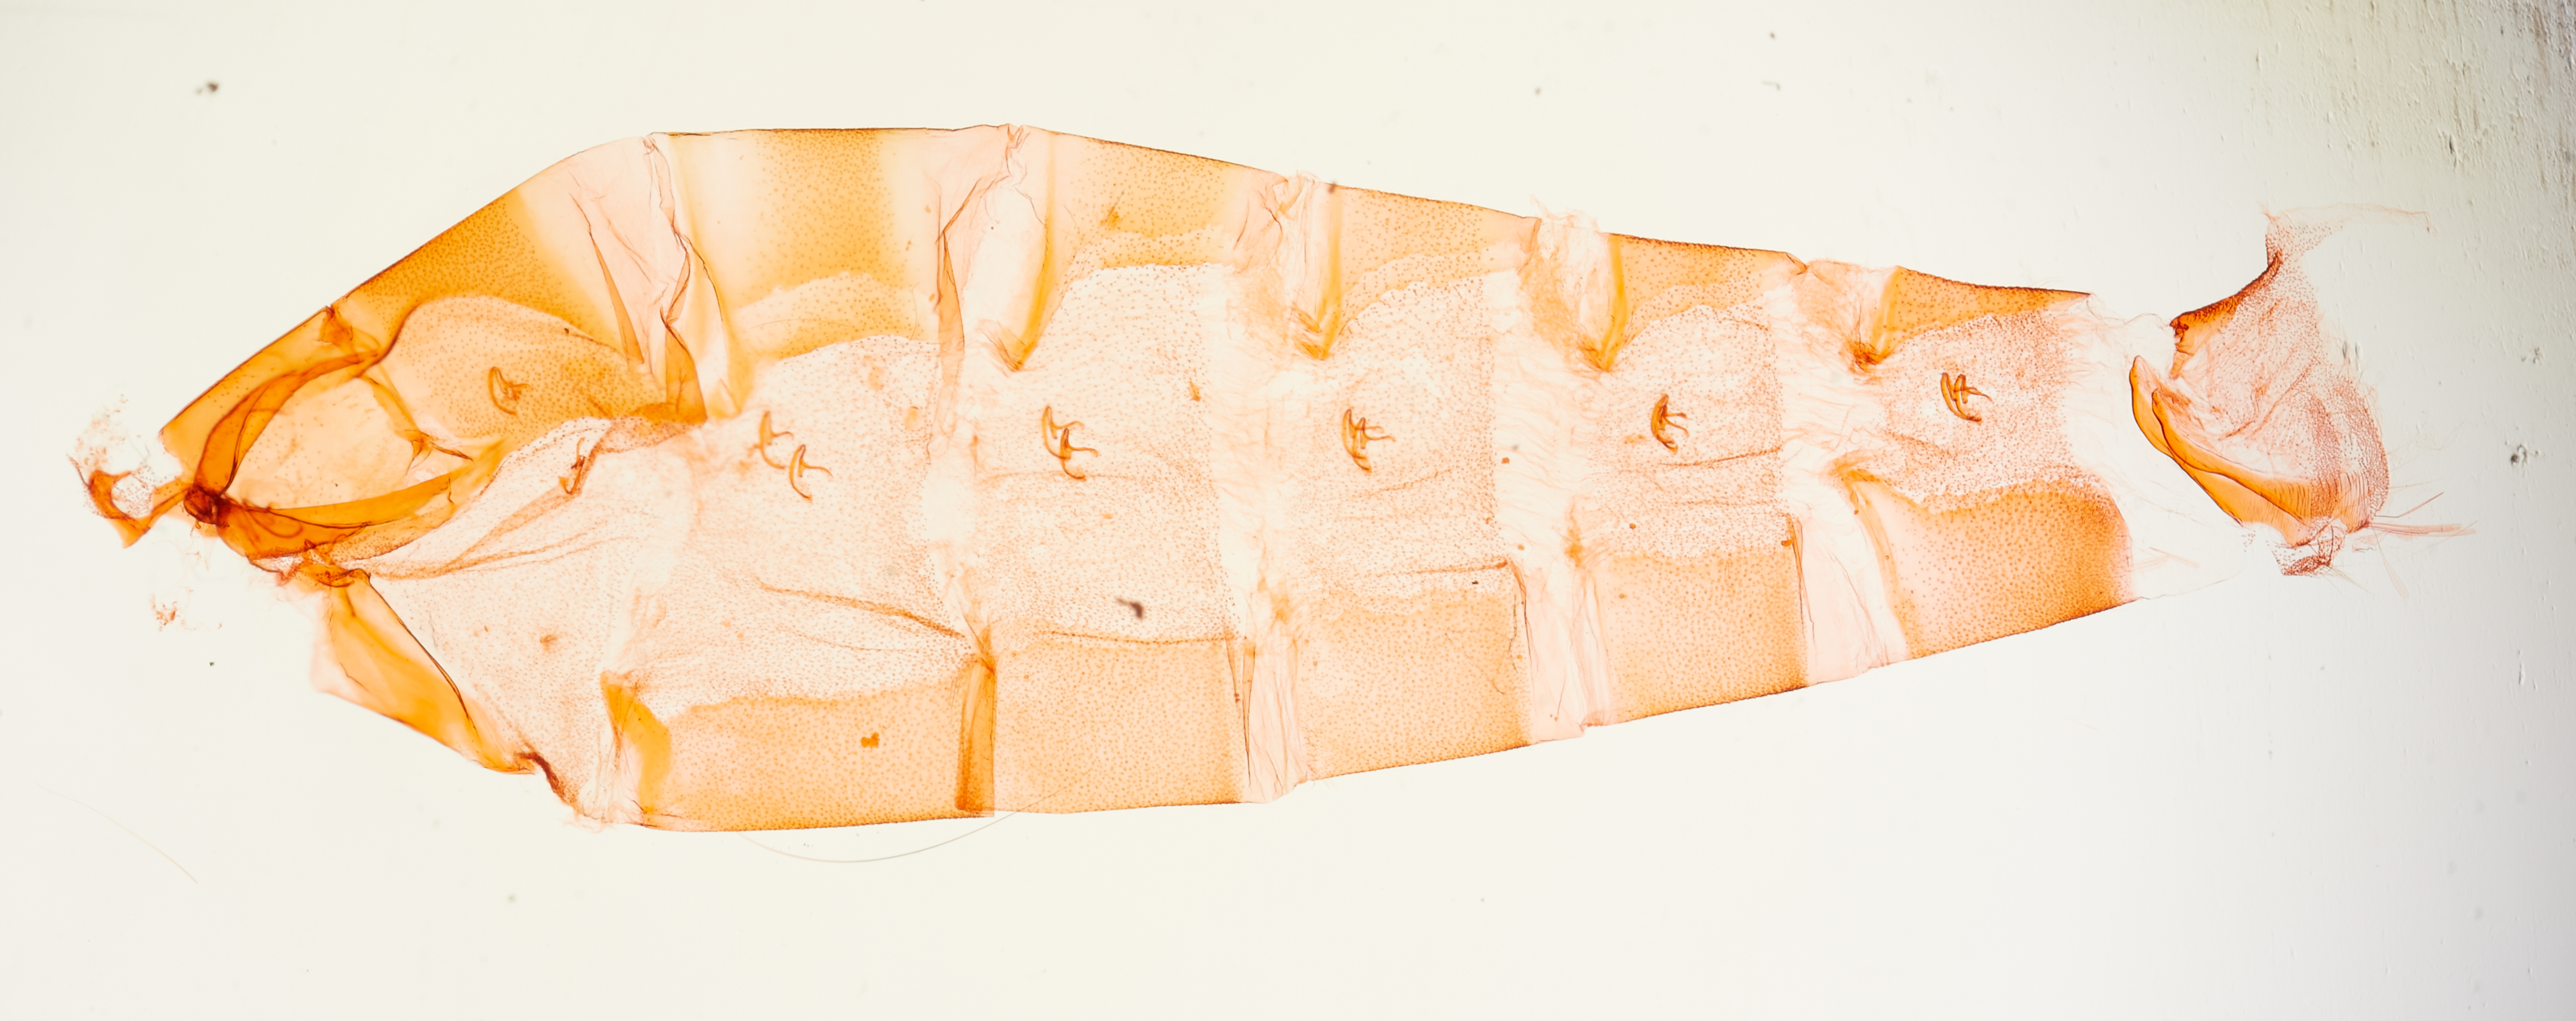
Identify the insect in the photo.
Stenoma nestes (also Chlamydastis nestes)
